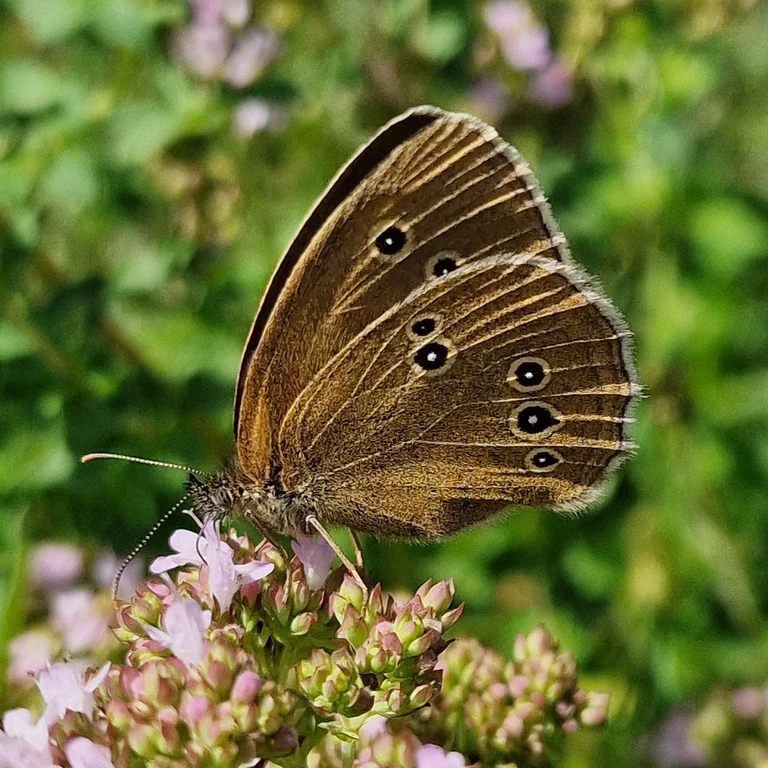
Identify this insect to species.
Aphantopus hyperantus
